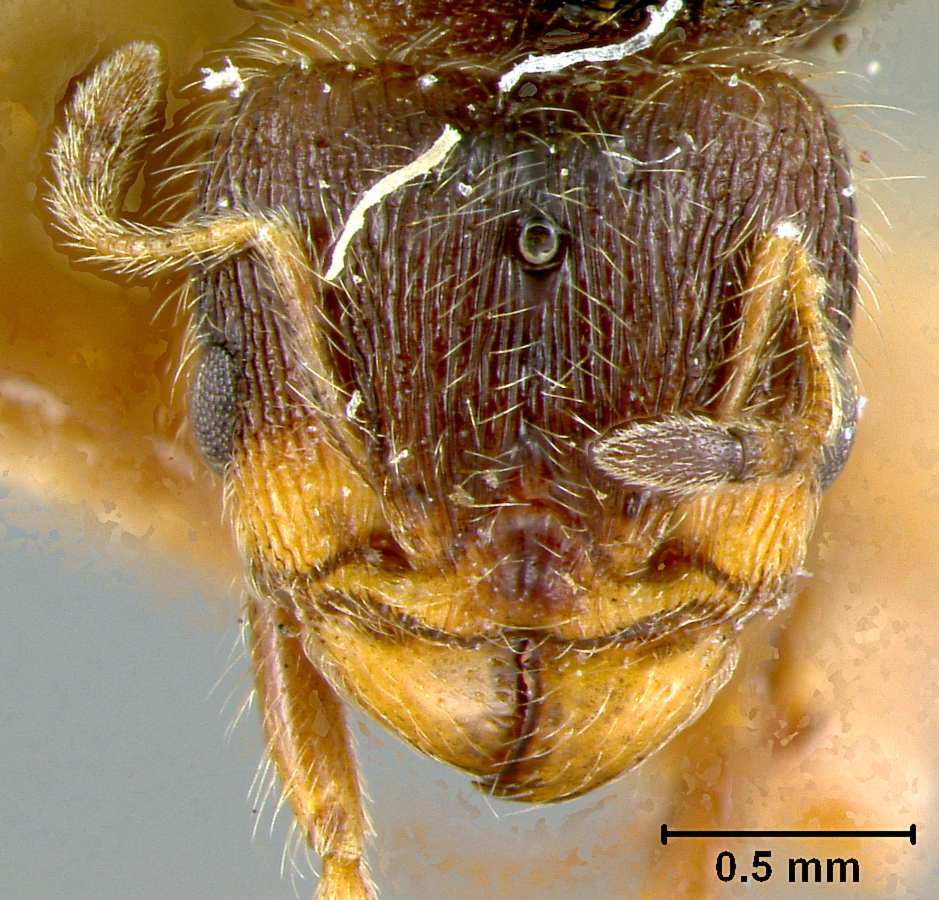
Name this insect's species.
Pheidole chalca
